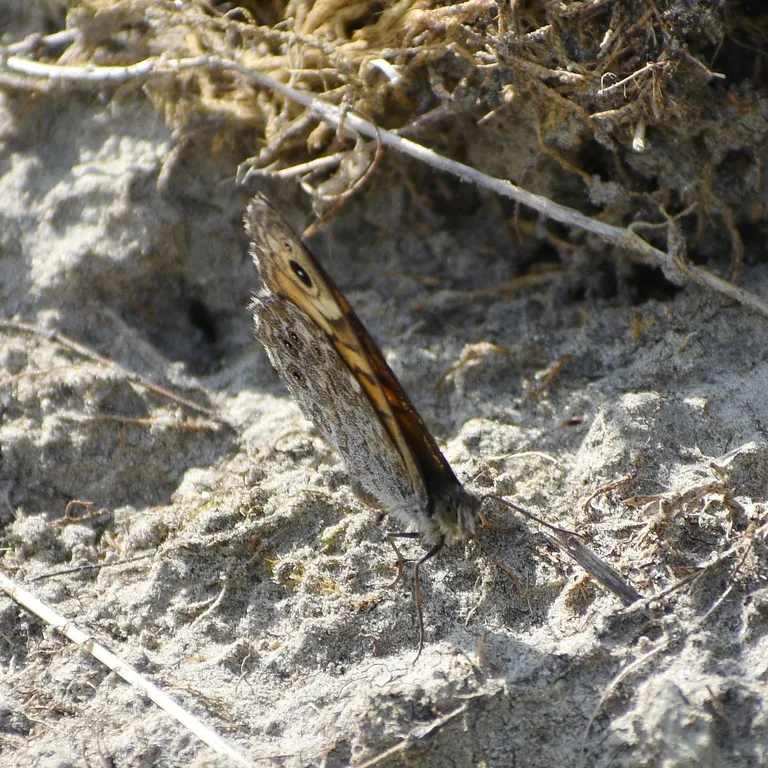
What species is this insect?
Lasiommata megera (also Pararge megera)
